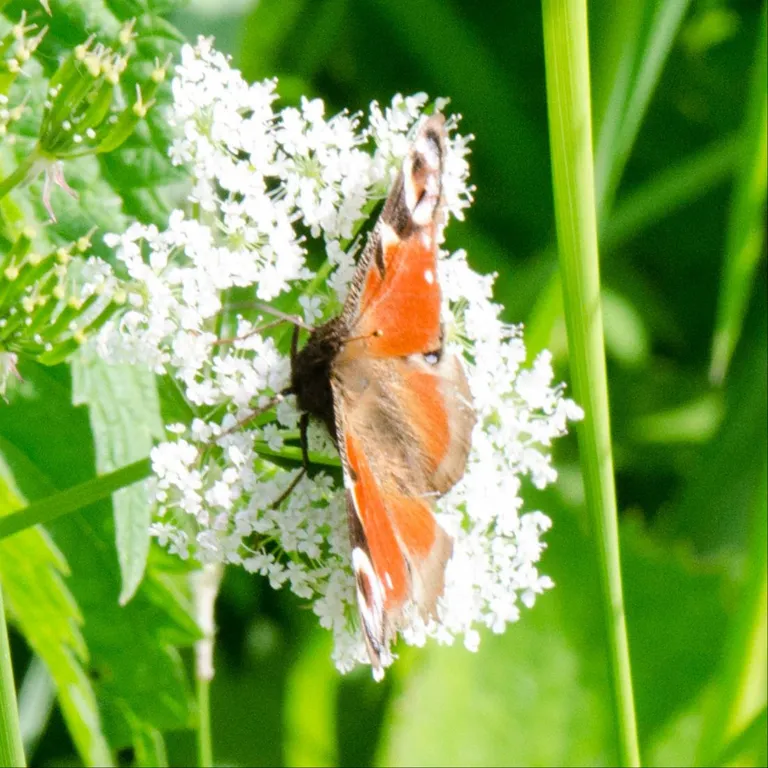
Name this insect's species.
Aglais io
